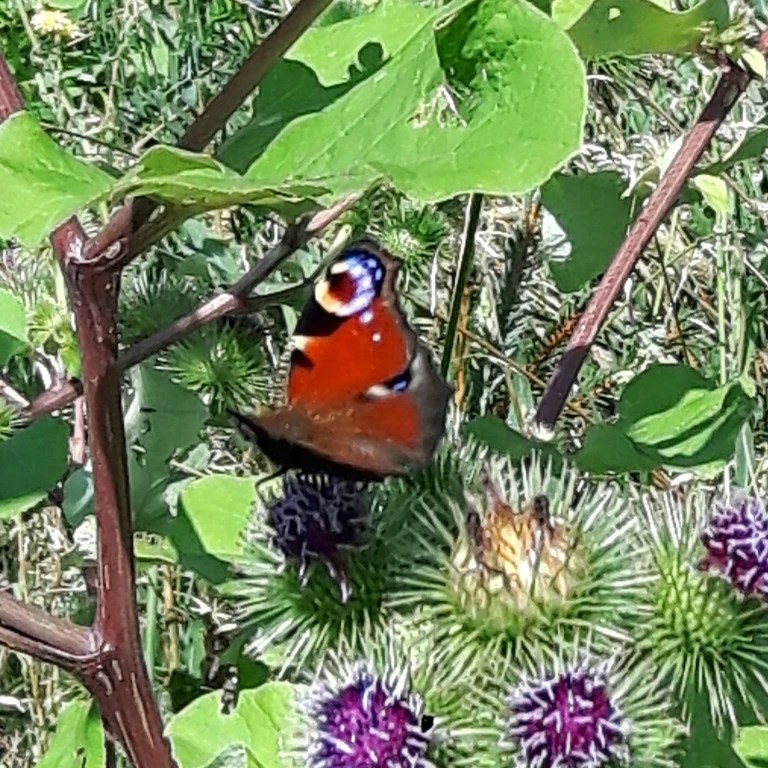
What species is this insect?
Aglais io
